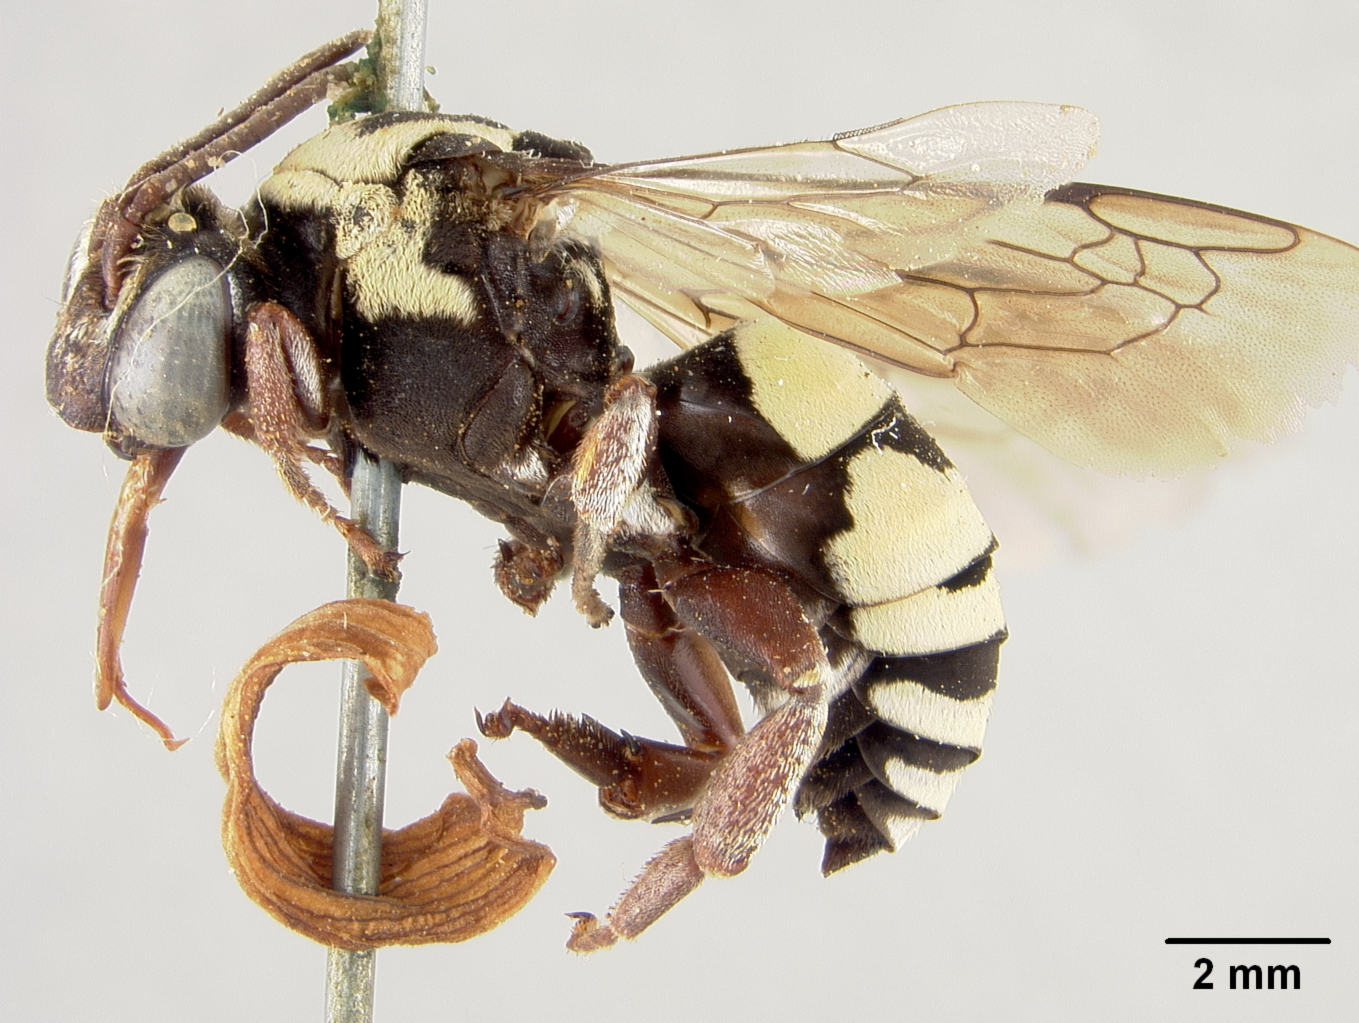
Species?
Triepeolus texanus
